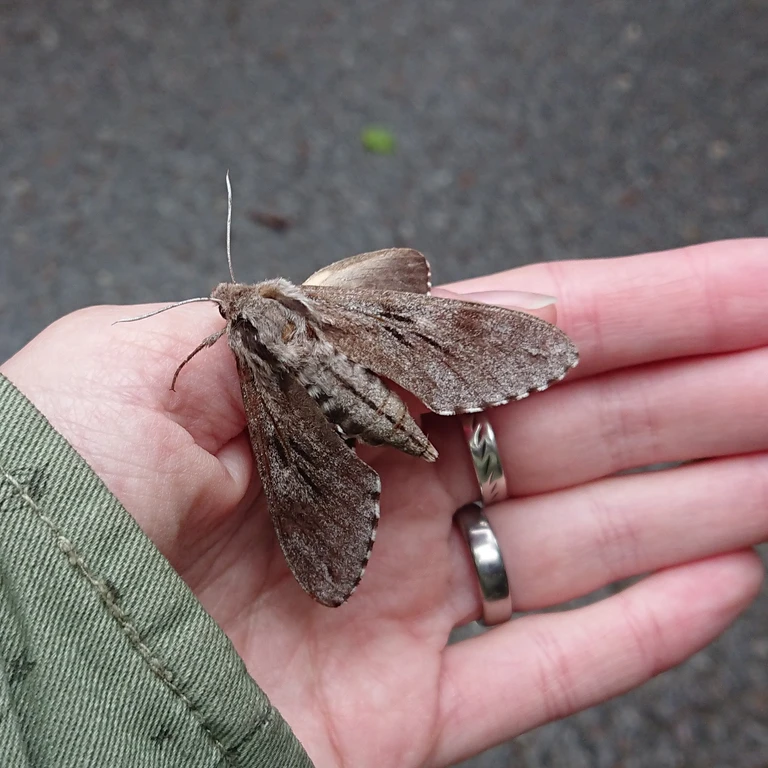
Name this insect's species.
Sphinx pinastri
